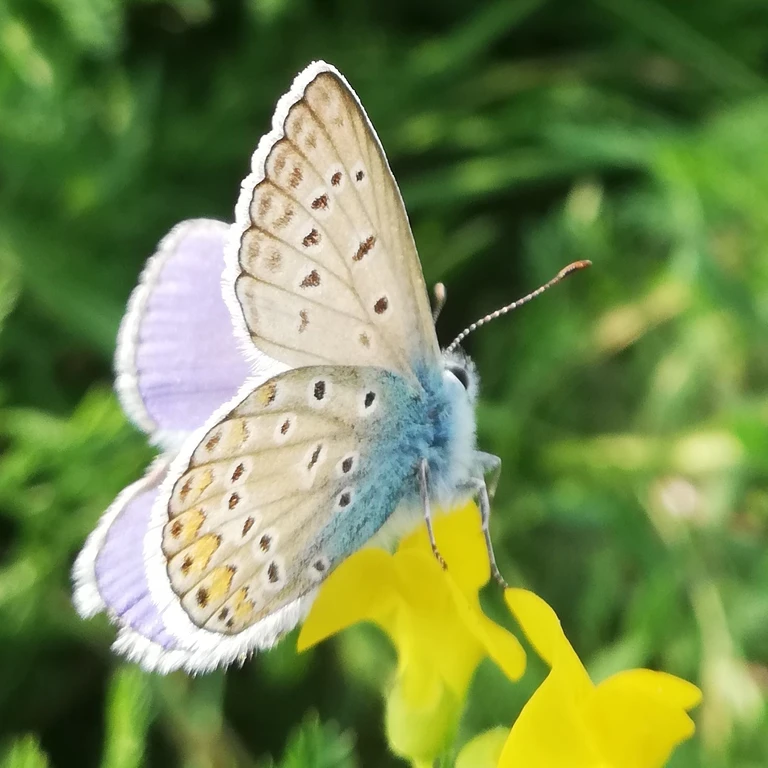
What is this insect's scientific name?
Polyommatus icarus
